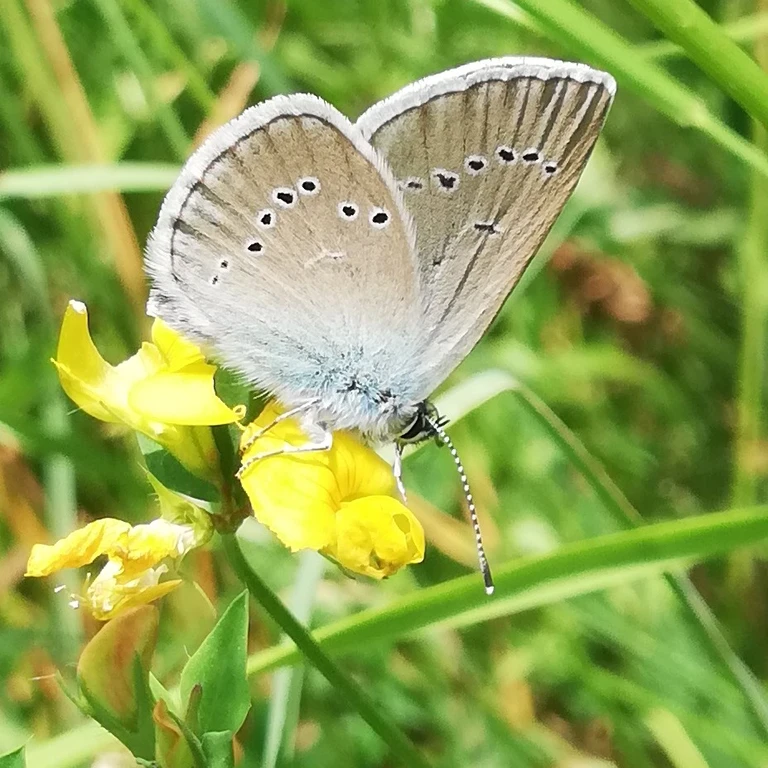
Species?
Cyaniris semiargus
